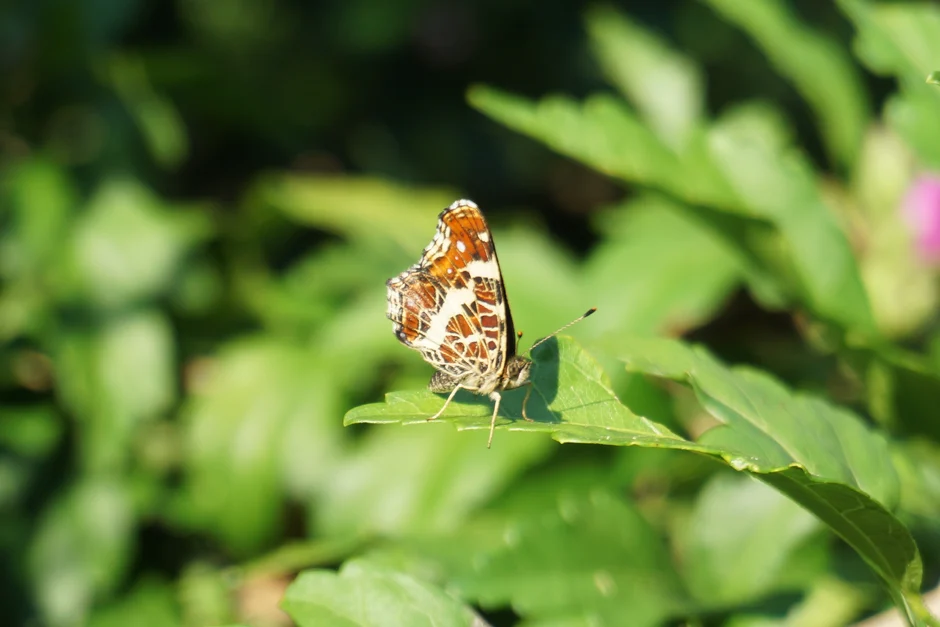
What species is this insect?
Araschnia levana
